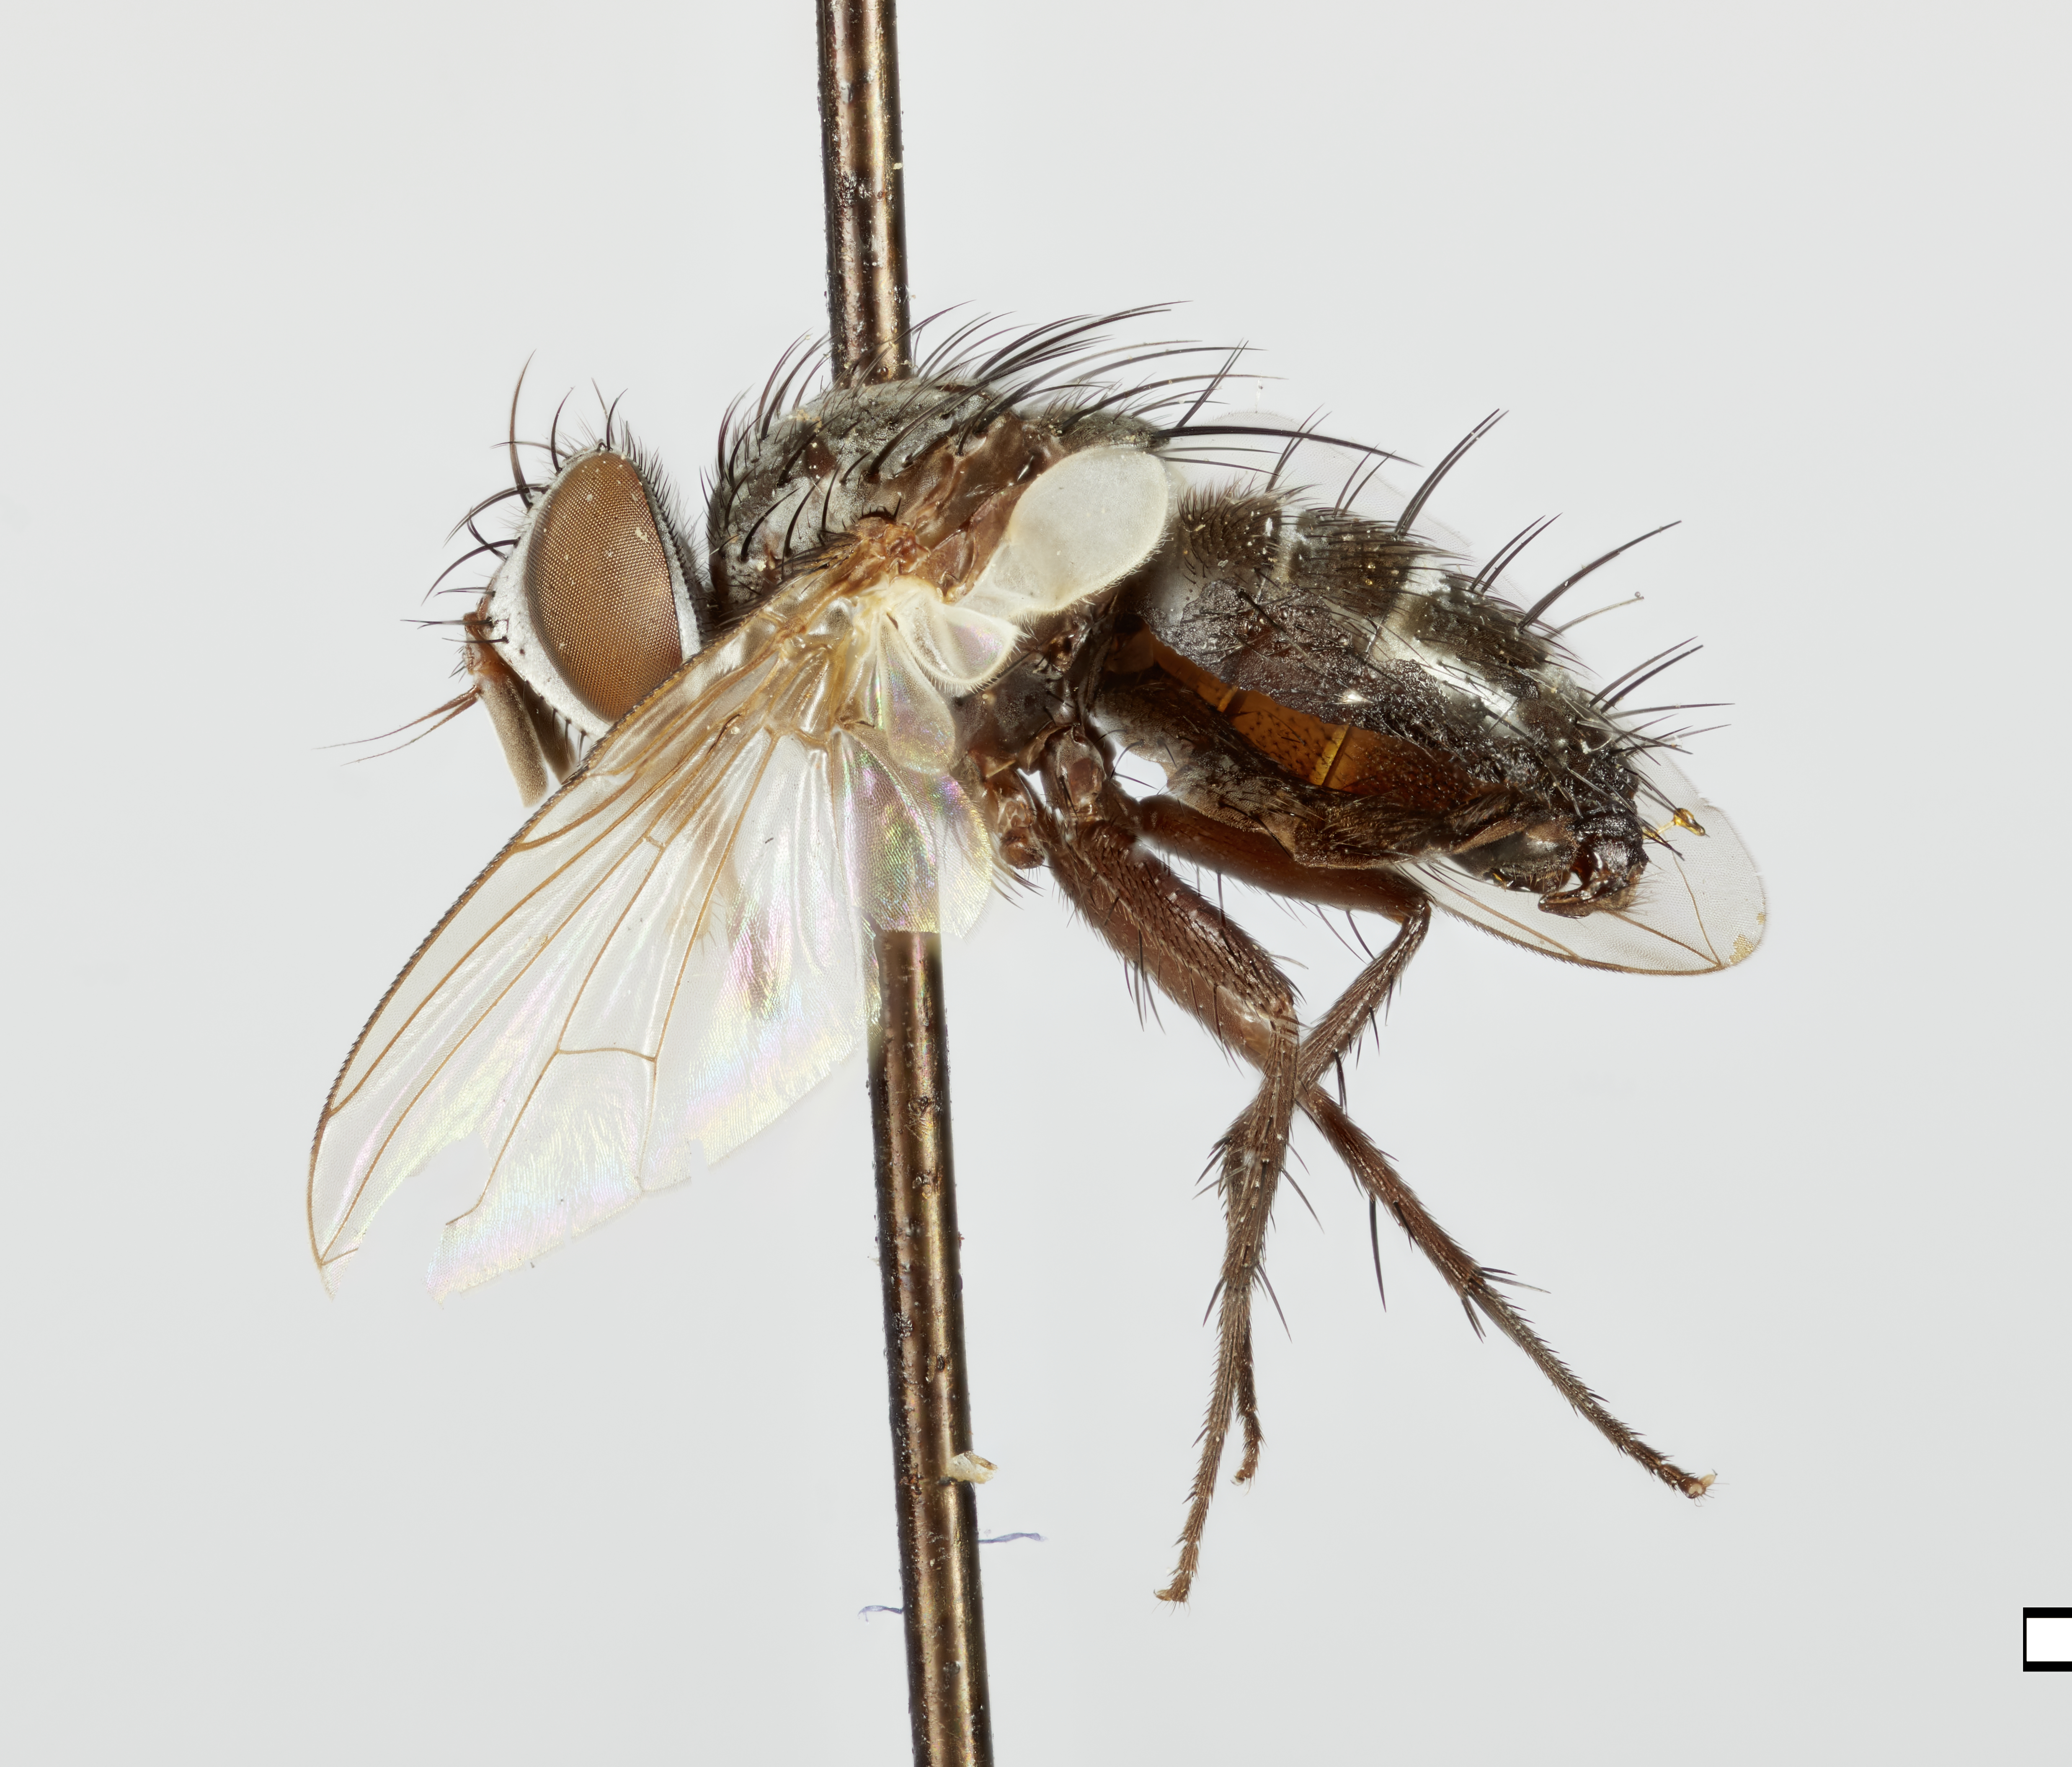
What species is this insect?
Tachinophyto orbitalis
